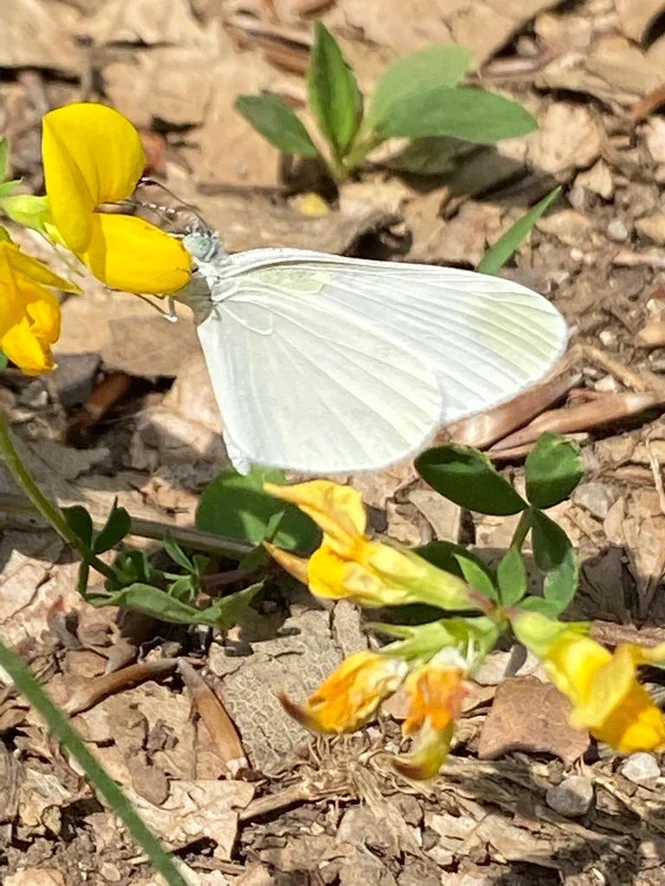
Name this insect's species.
Leptidea sinapis/juvernica
